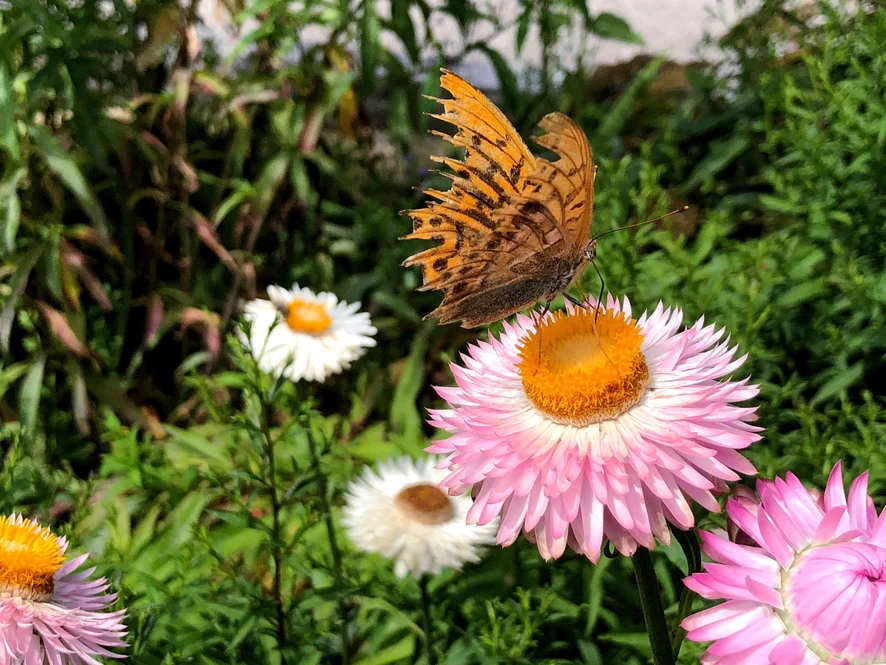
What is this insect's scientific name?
Argynnis paphia
